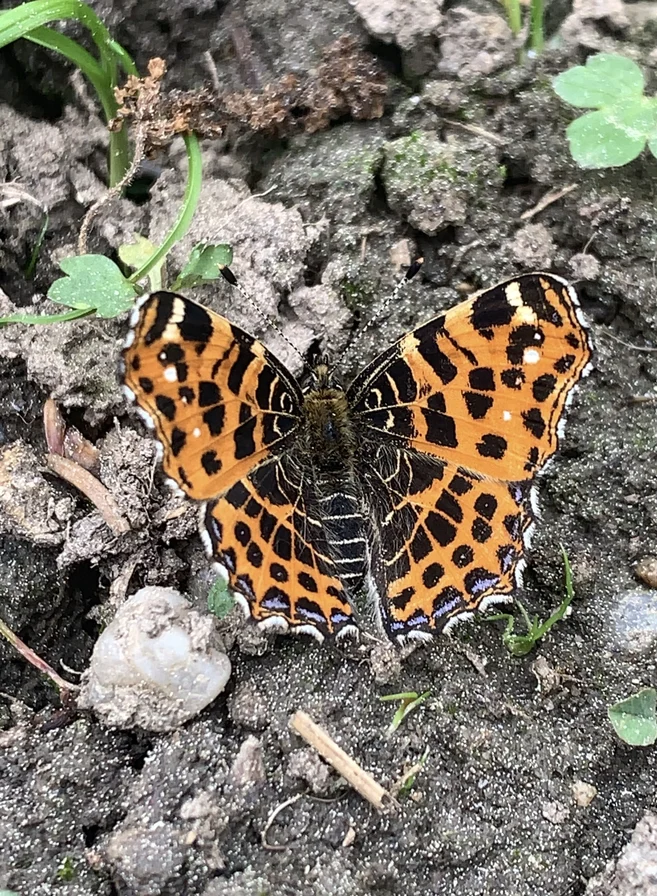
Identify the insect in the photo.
Araschnia levana
